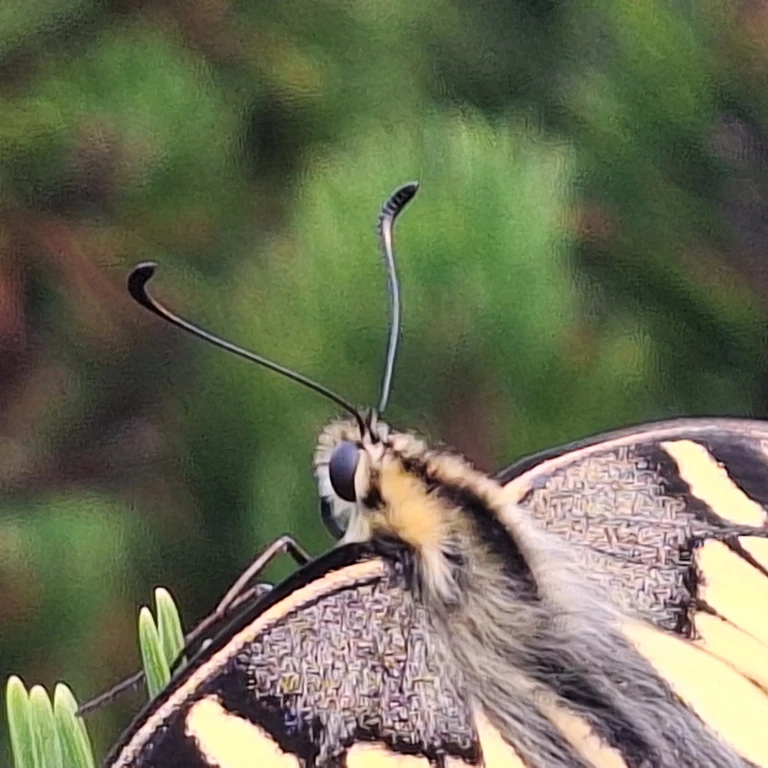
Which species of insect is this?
Papilio machaon
